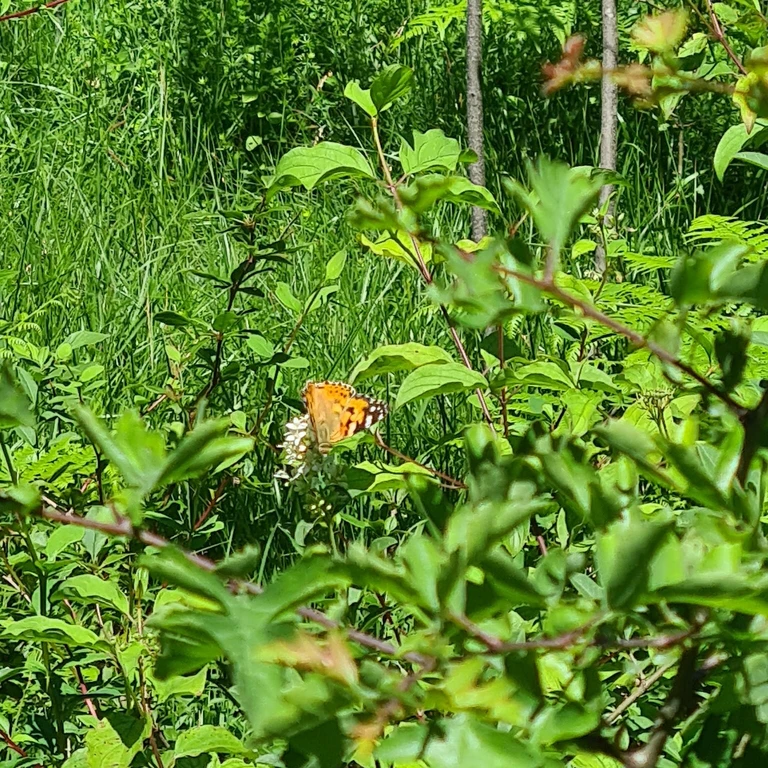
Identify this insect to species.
Vanessa cardui
